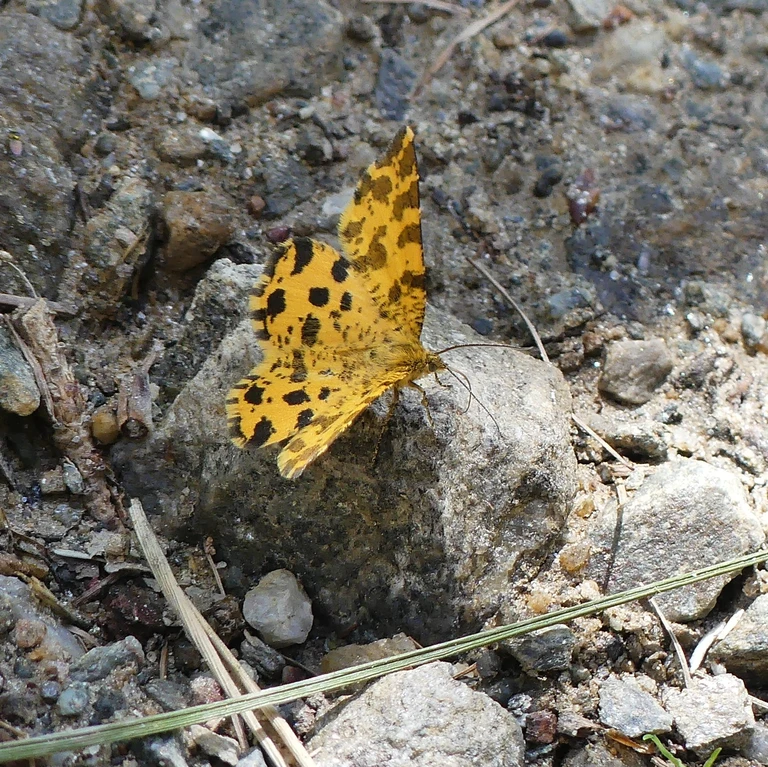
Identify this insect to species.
Pseudopanthera macularia
